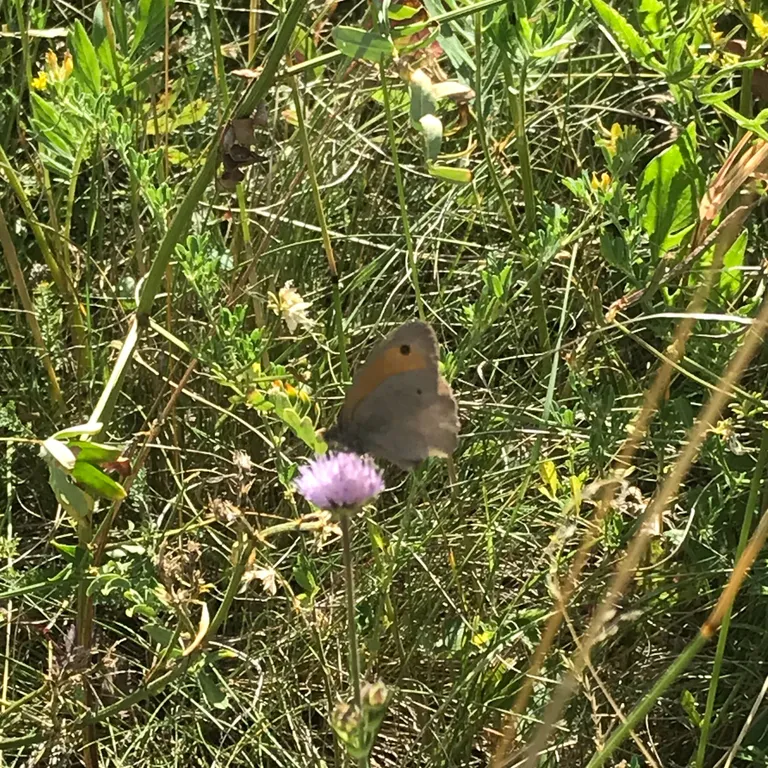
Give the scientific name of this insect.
Maniola jurtina
